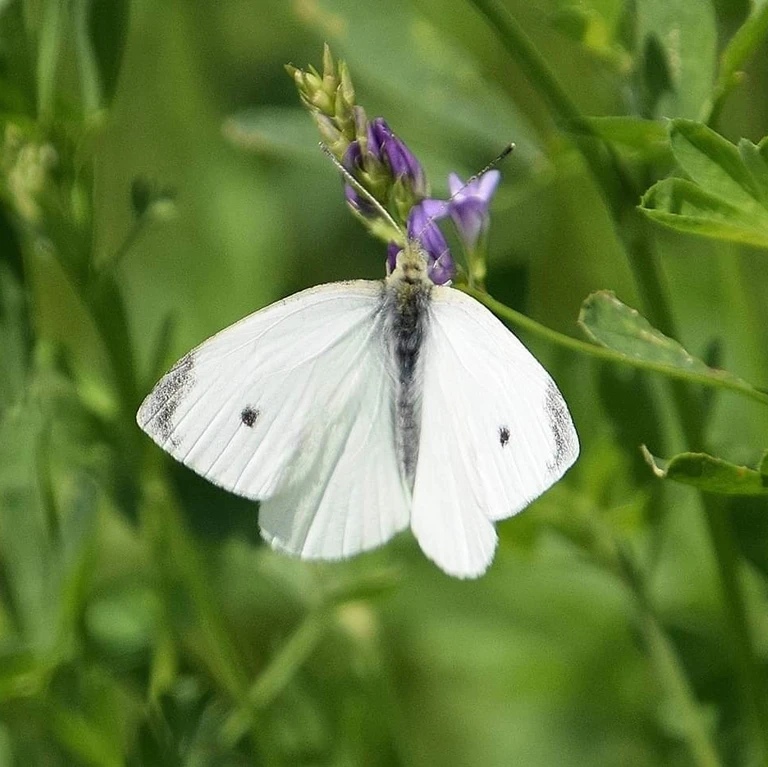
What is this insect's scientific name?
Pieris napi
